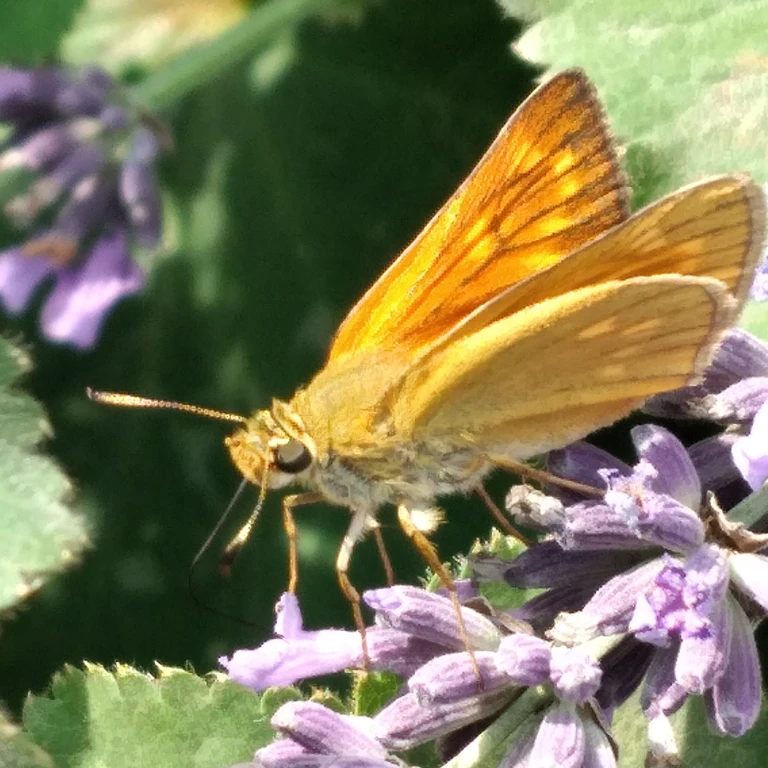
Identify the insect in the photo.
Ochlodes sylvanus (also Ochlodes venata)
